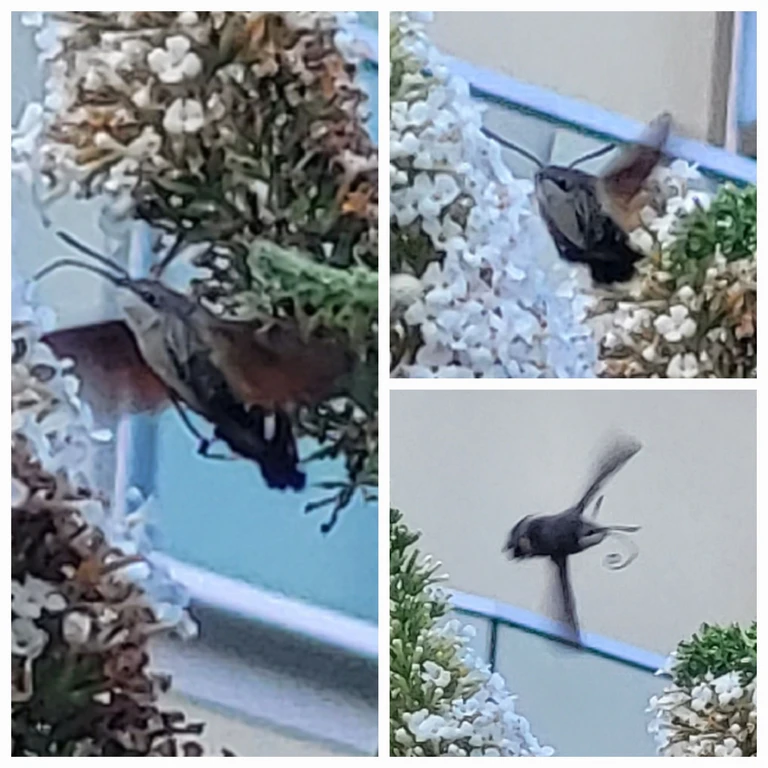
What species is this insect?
Macroglossum stellatarum
